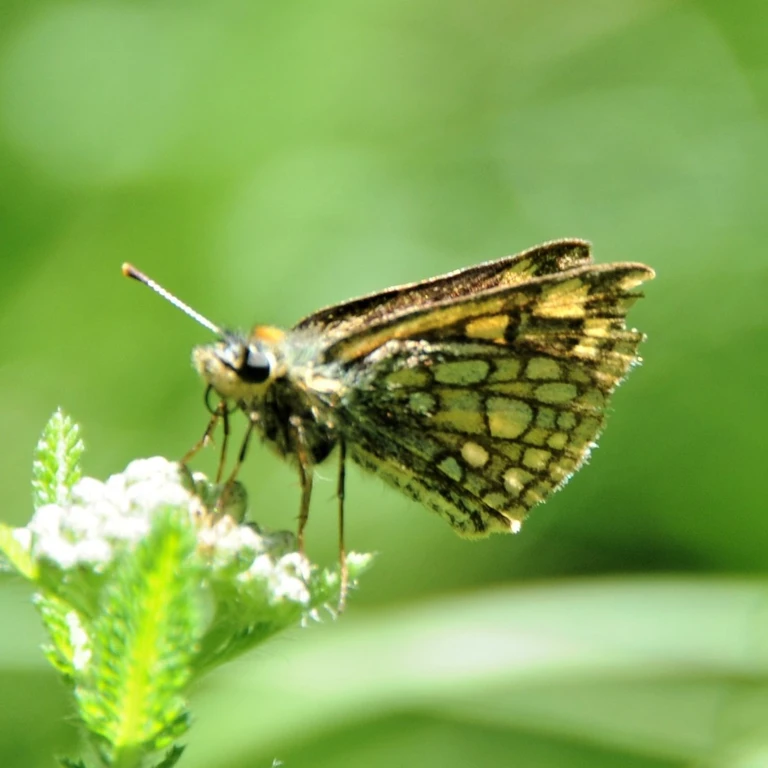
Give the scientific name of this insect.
Carterocephalus palaemon
